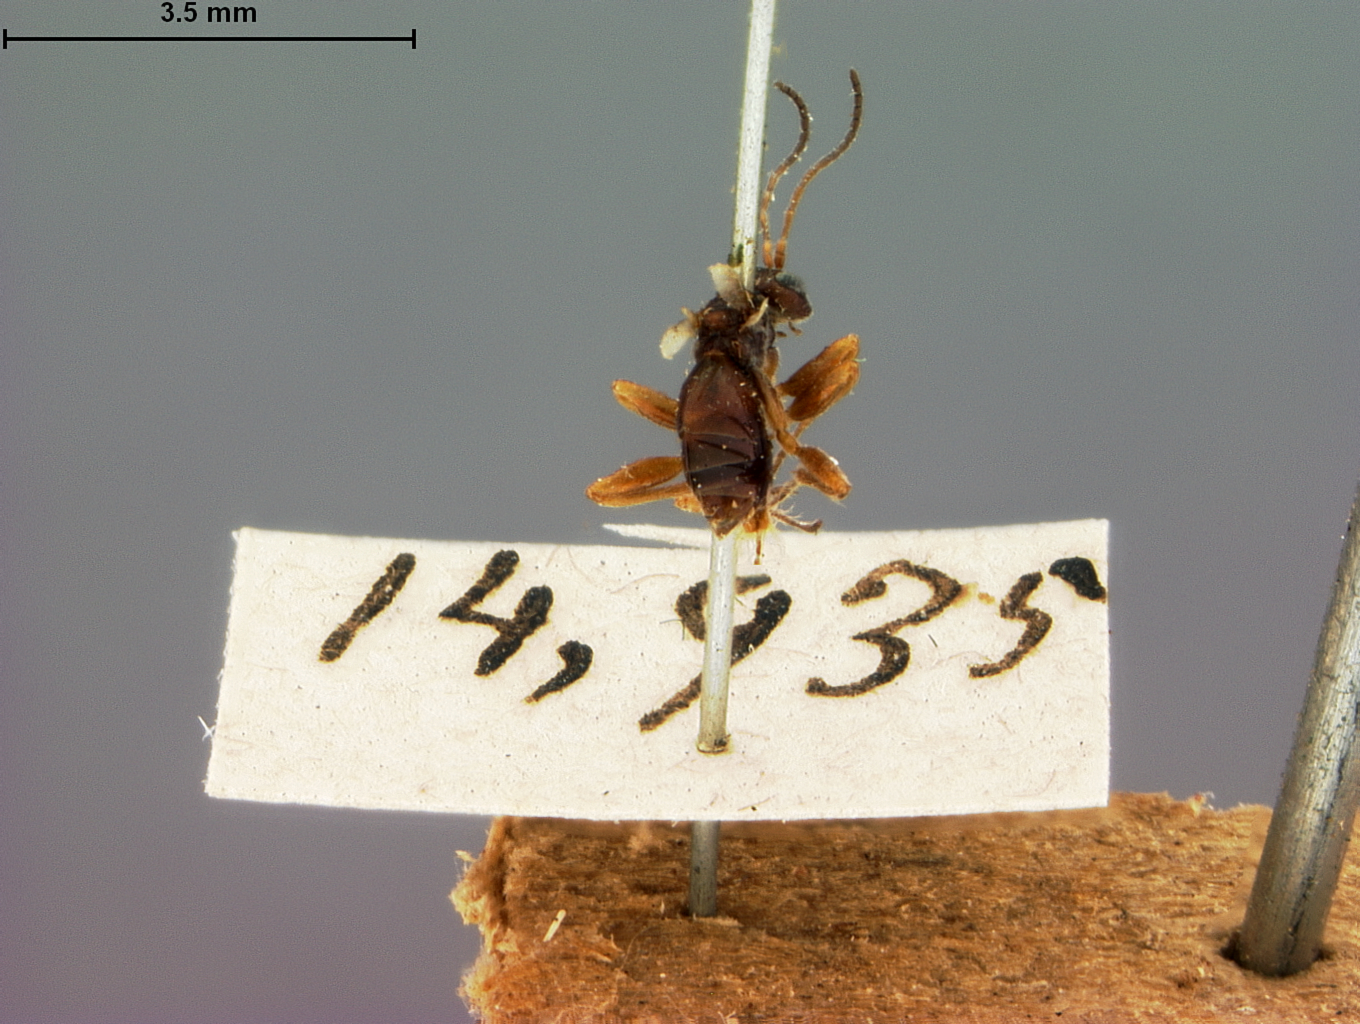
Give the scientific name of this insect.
Philonix nigircollis
